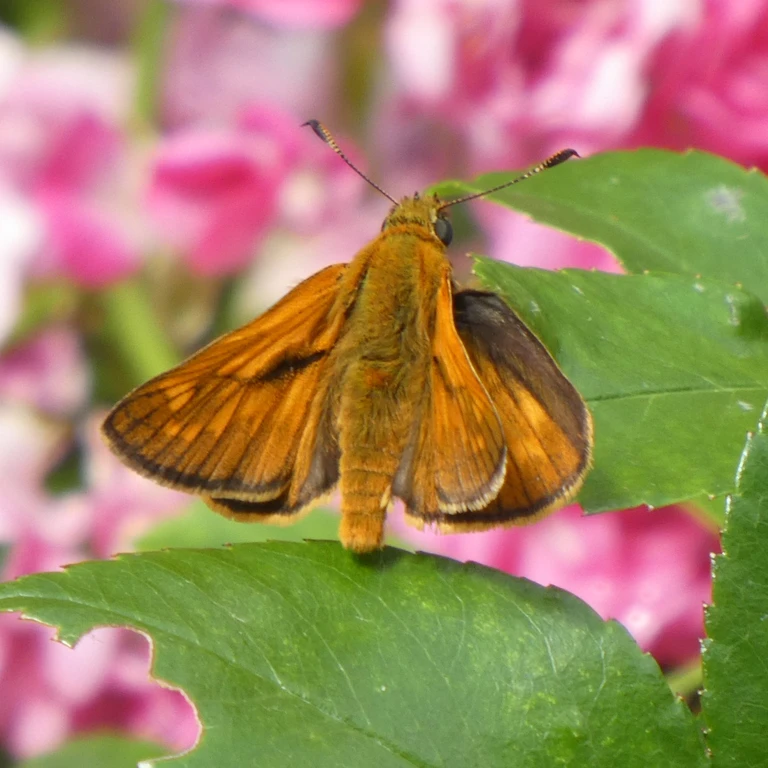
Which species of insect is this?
Ochlodes sylvanus (also Ochlodes venata)
